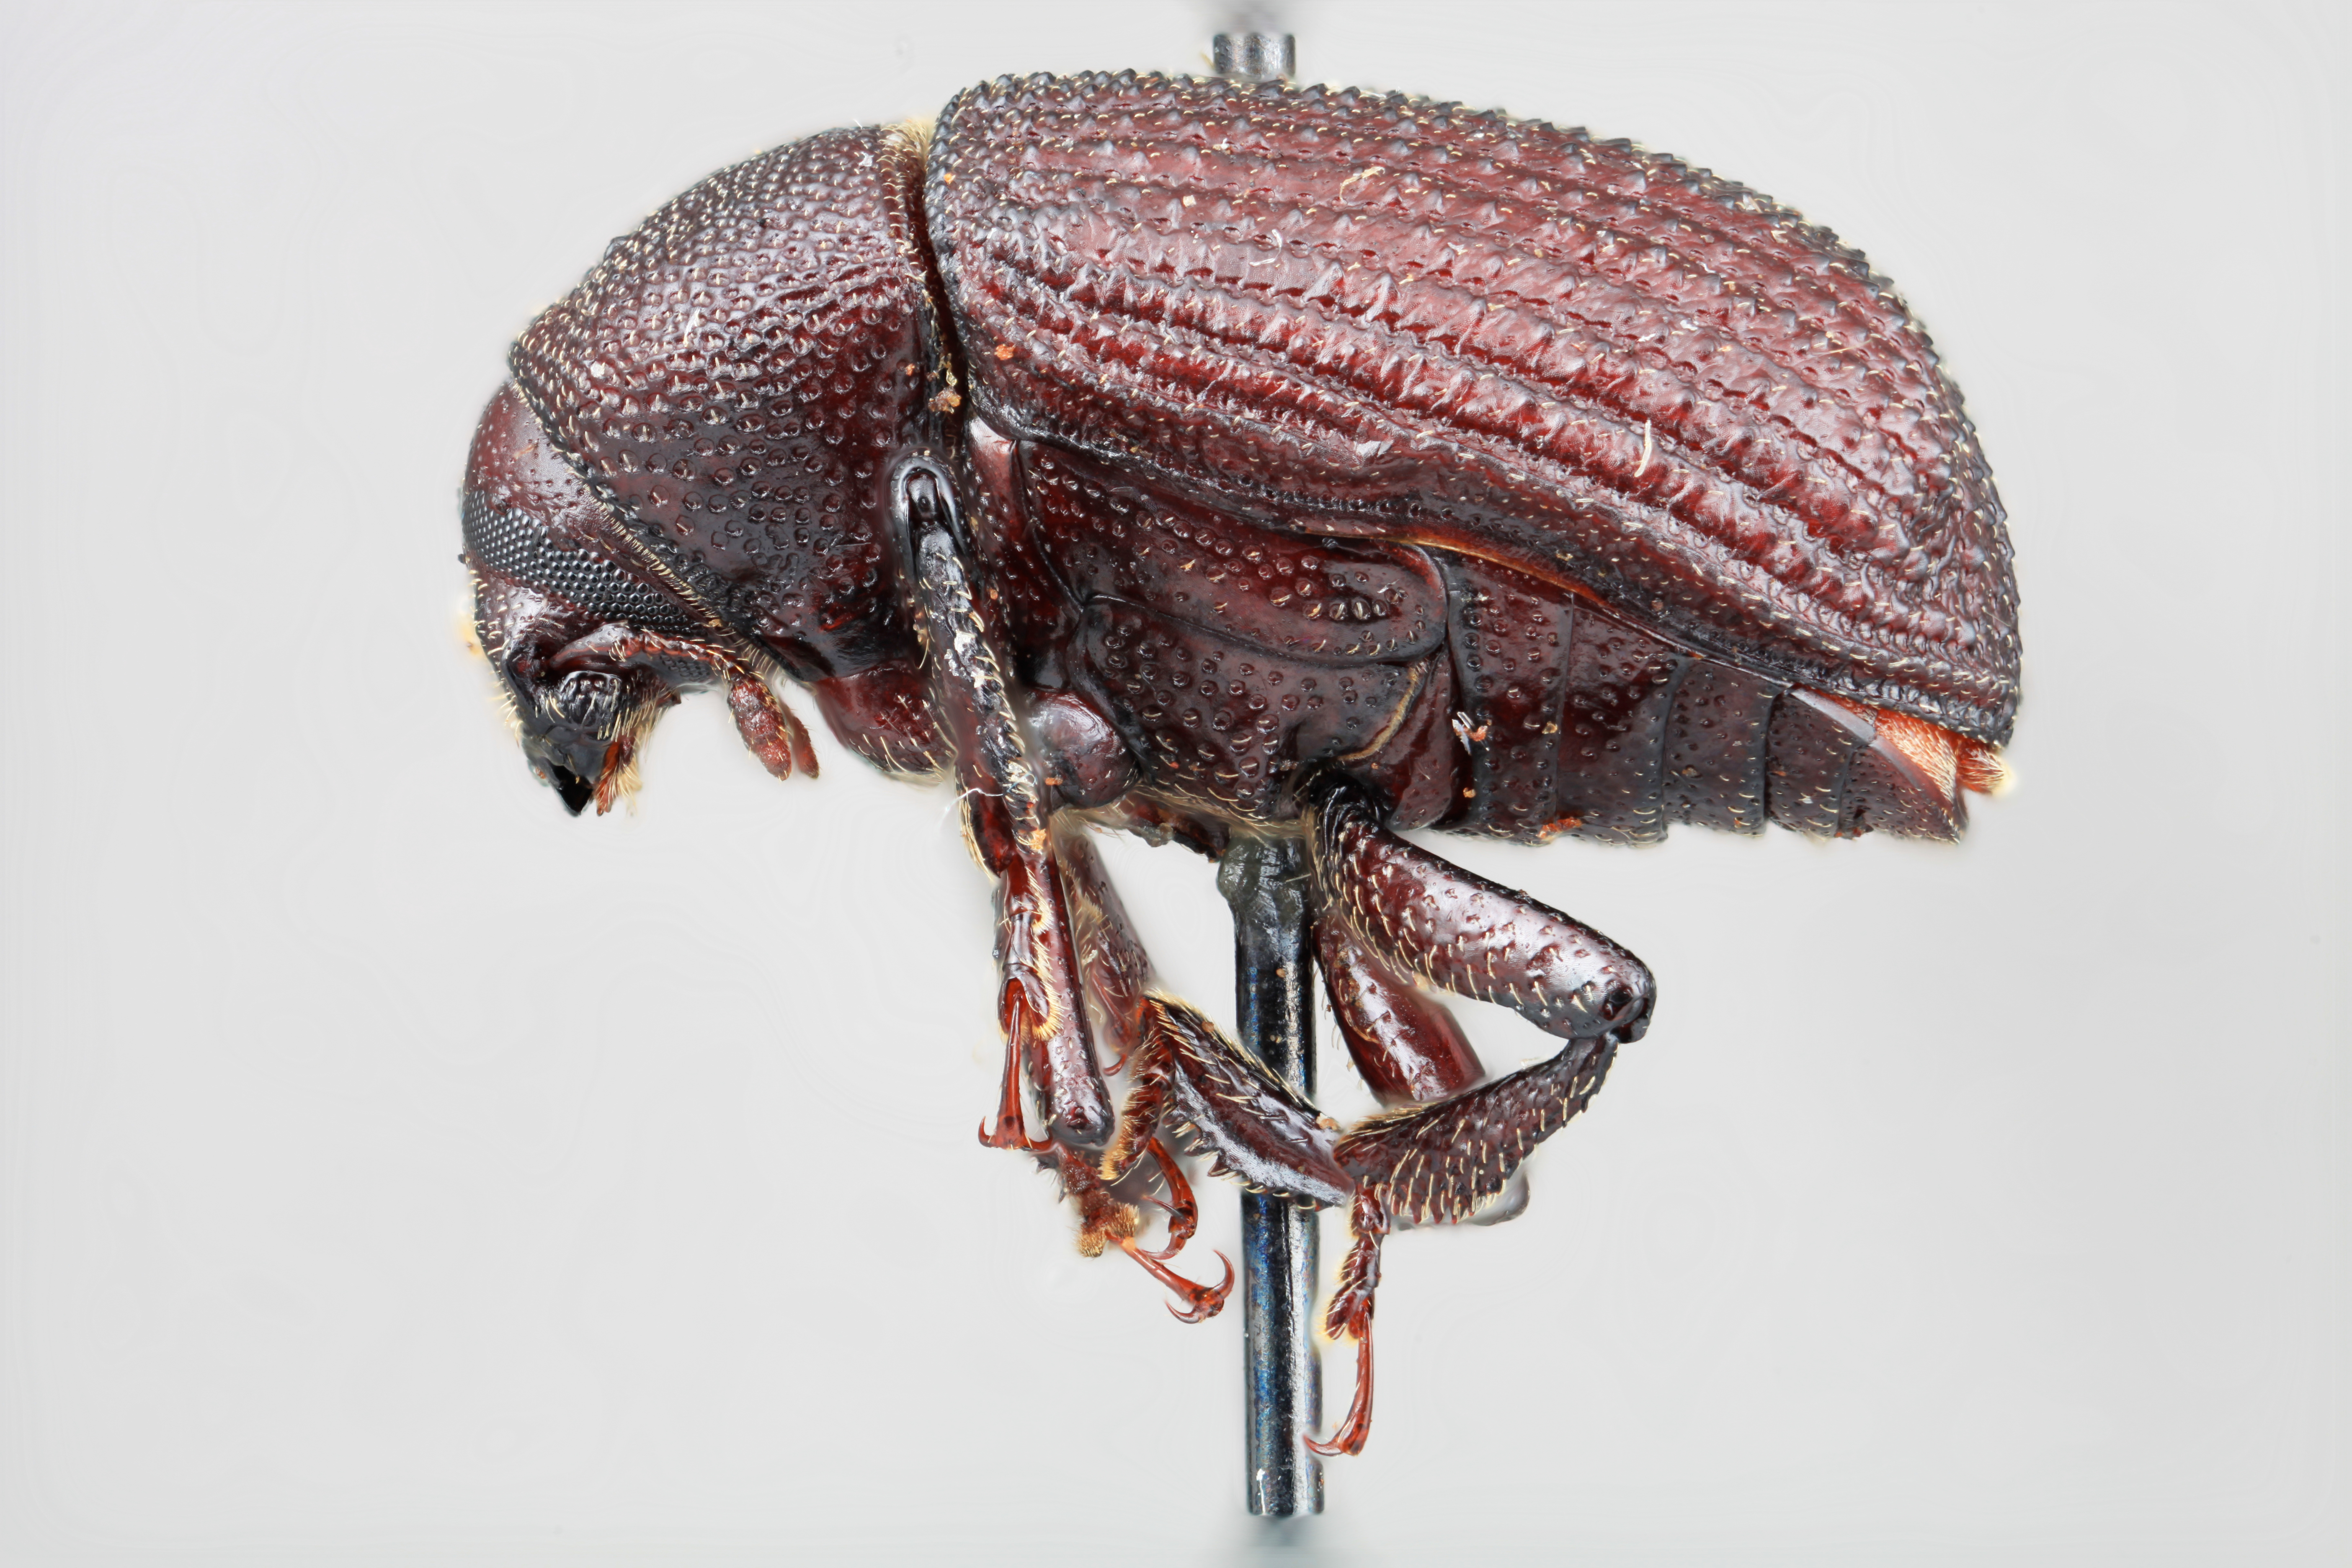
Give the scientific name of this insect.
Phloeoborus willei
